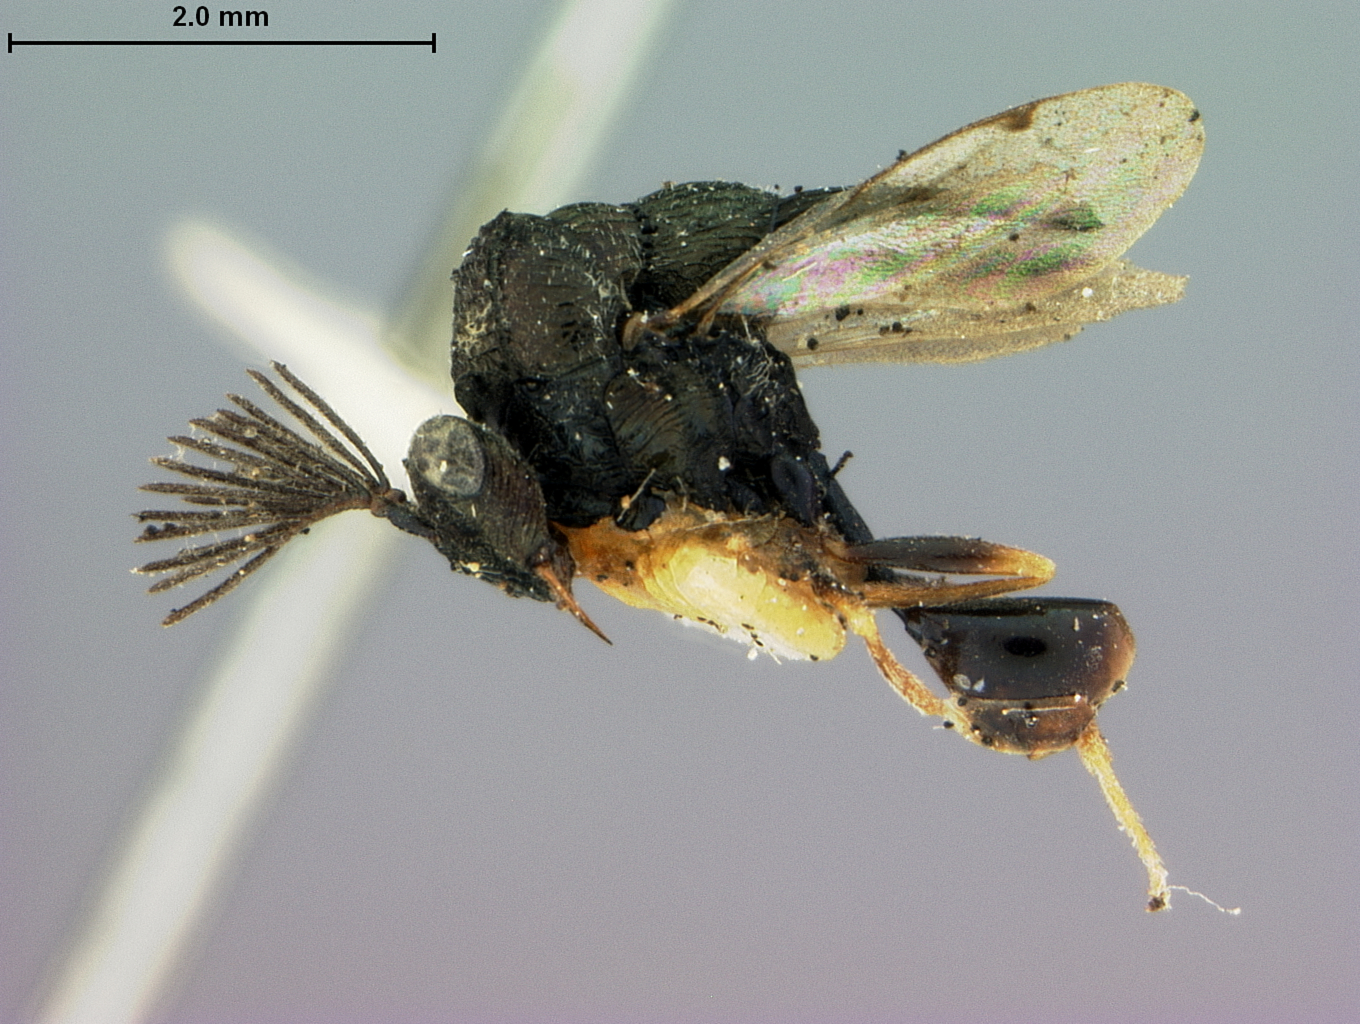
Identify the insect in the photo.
Thoracantha floridana
